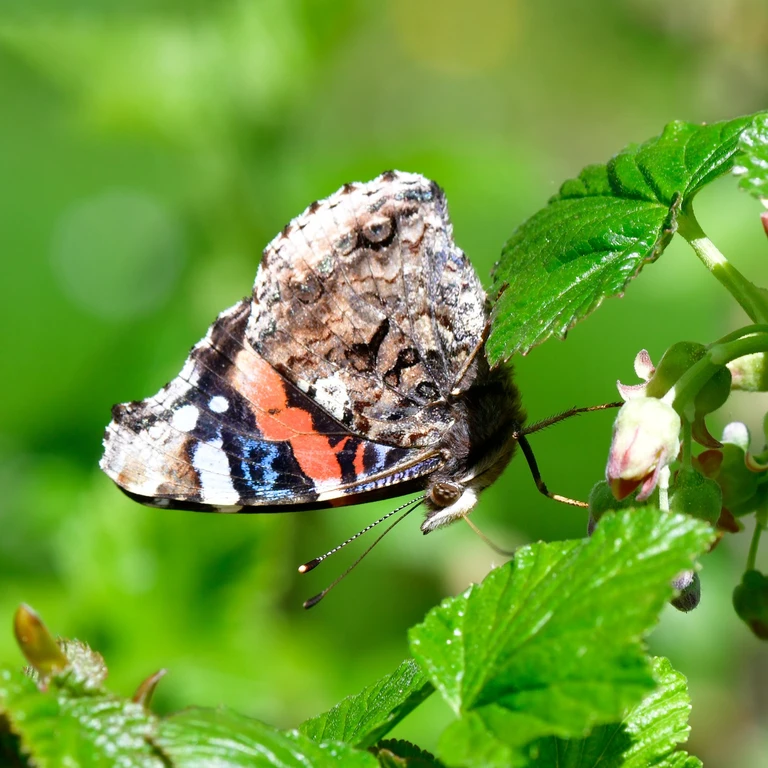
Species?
Vanessa atalanta
